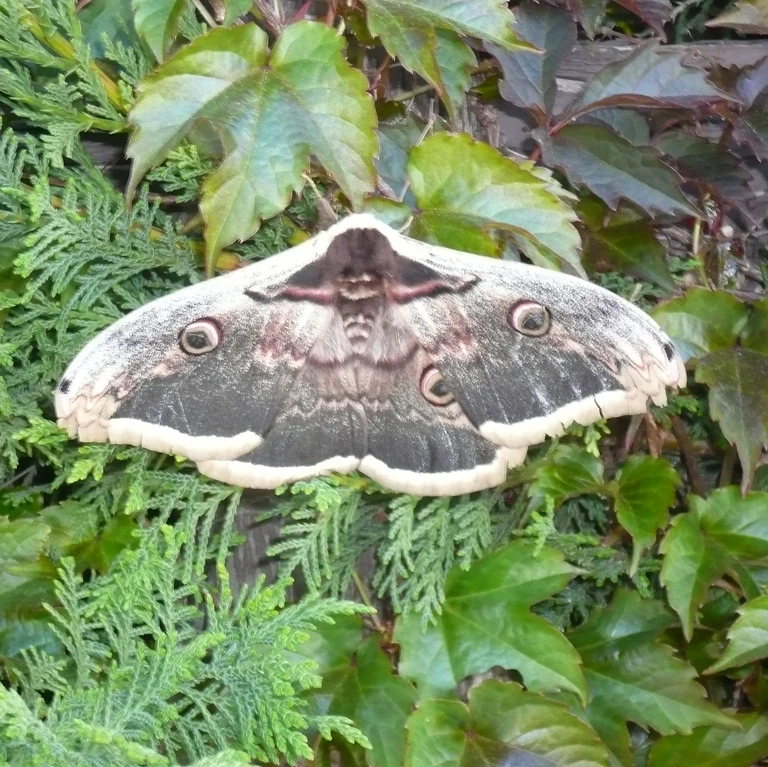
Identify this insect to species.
Saturnia pyri
